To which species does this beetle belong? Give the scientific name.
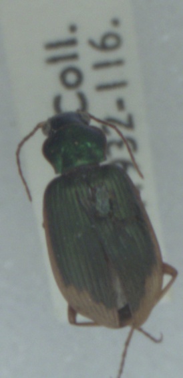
Chlaenius vestitus
